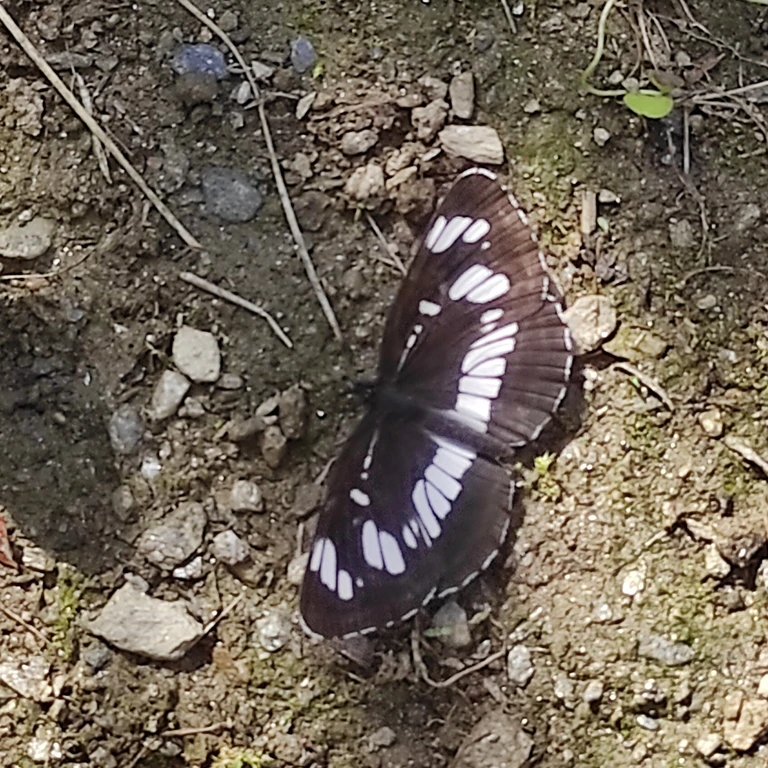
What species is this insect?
Neptis rivularis
